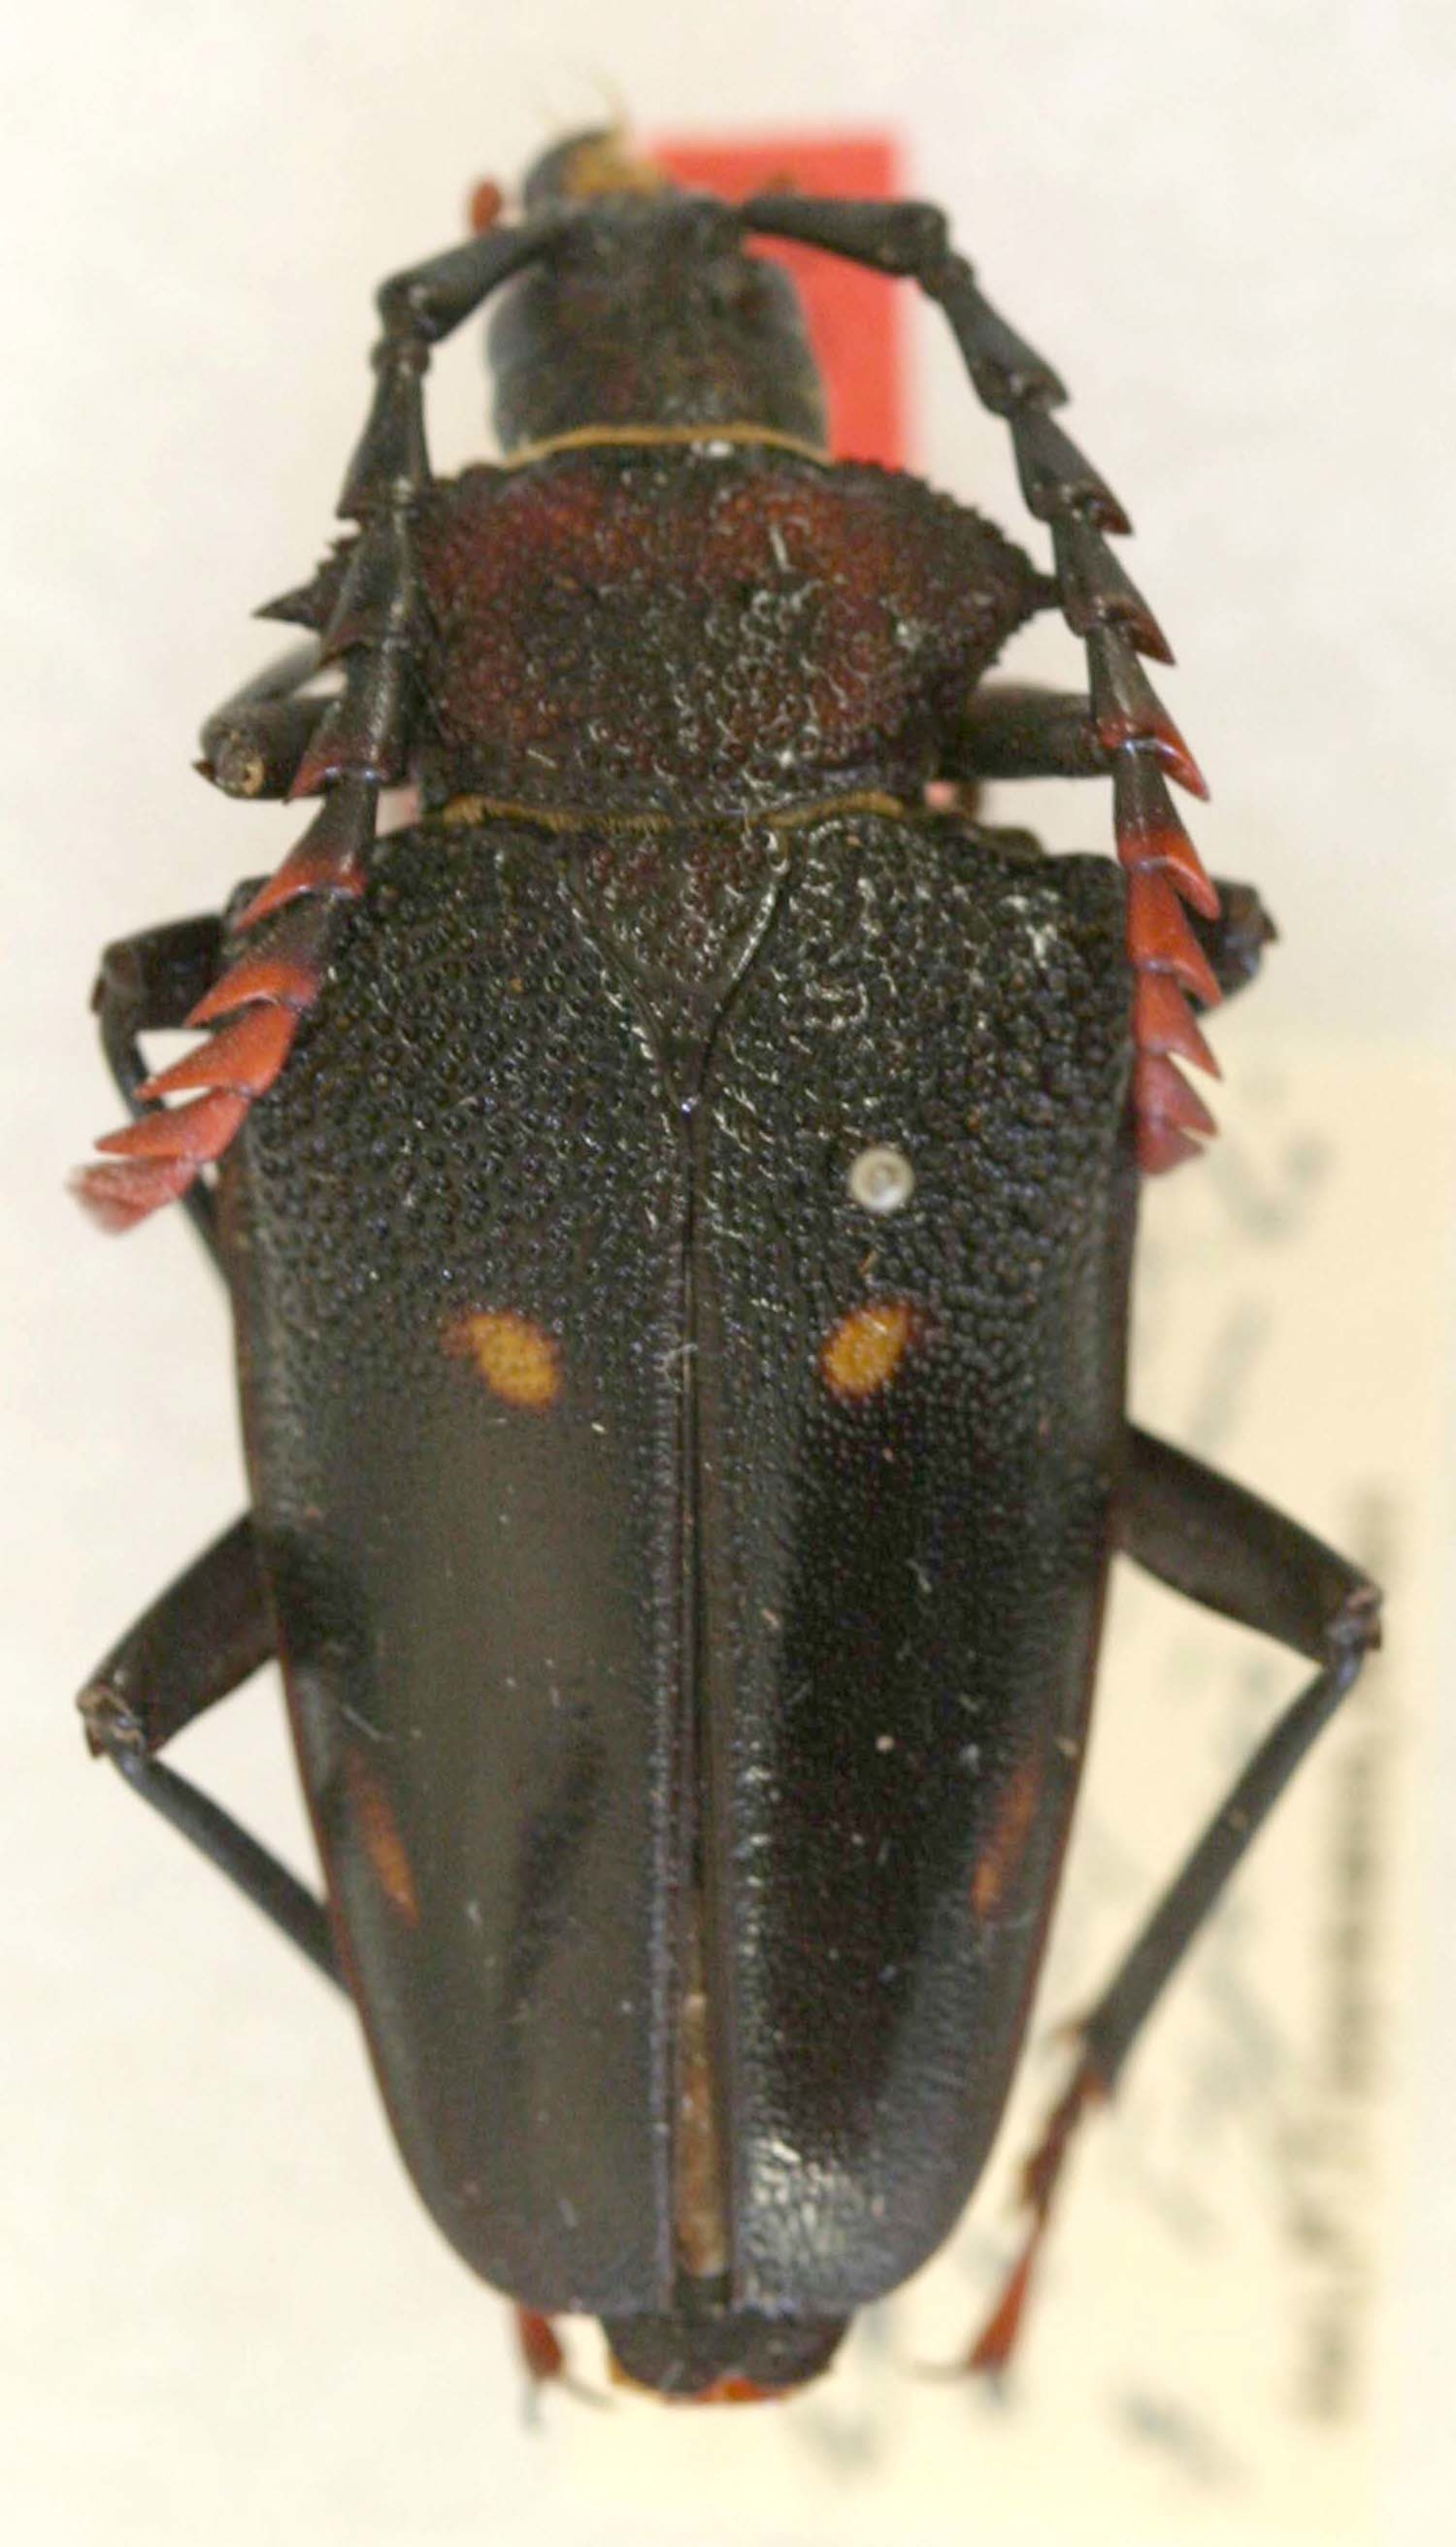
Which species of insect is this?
Calocomus hamatiferus (also Calocomus desmarestii)
